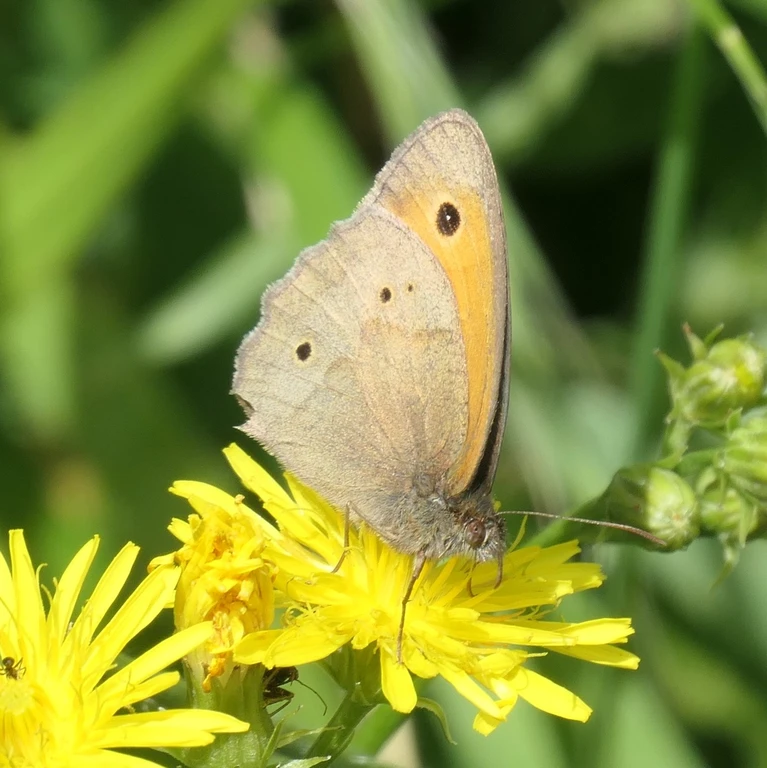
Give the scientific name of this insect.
Maniola jurtina
